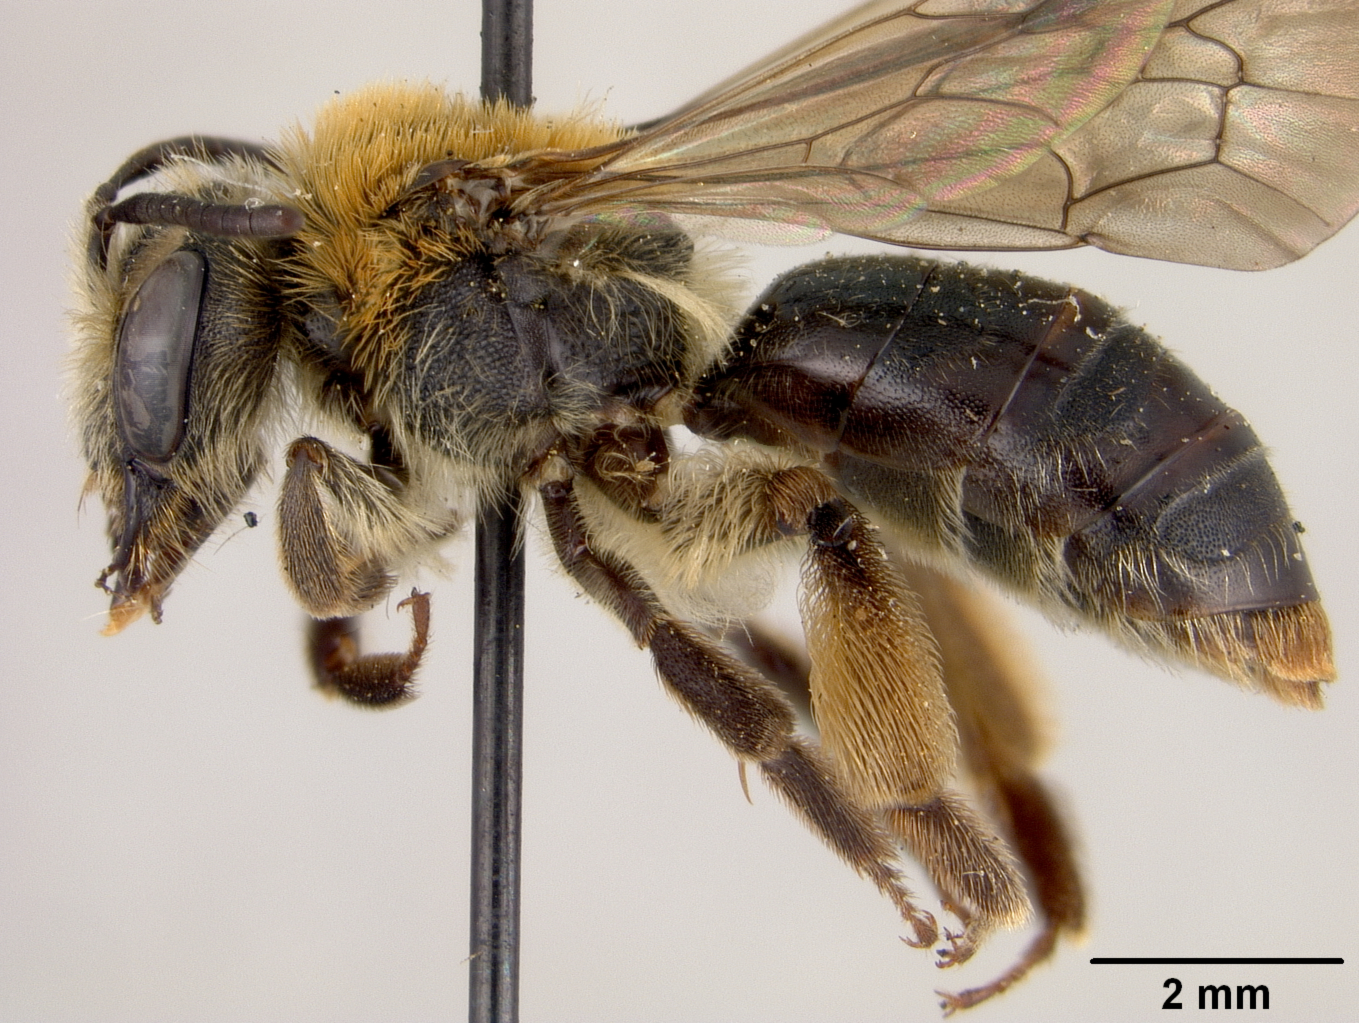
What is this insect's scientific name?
Andrena californica
